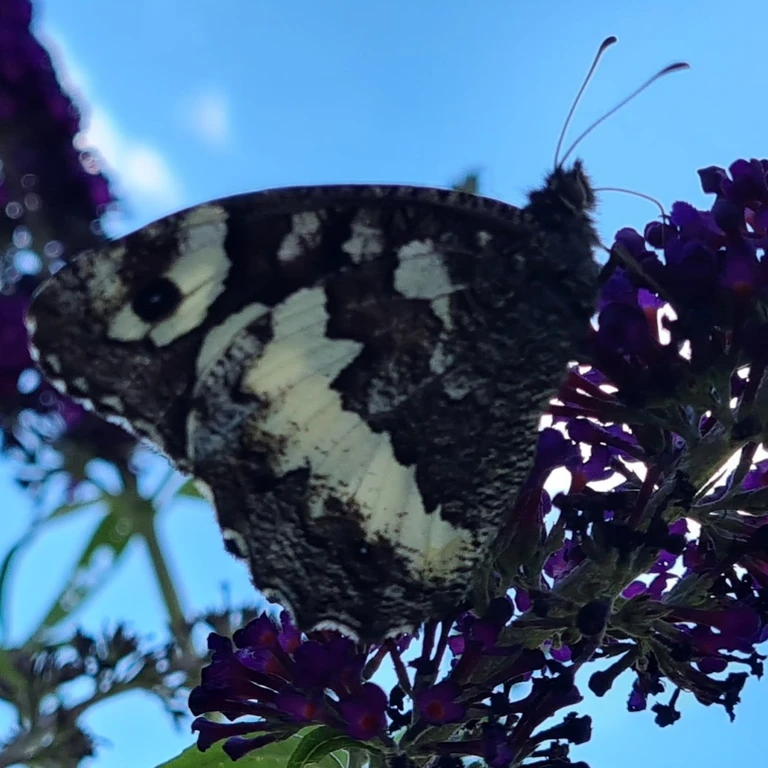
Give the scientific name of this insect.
Brintesia circe
